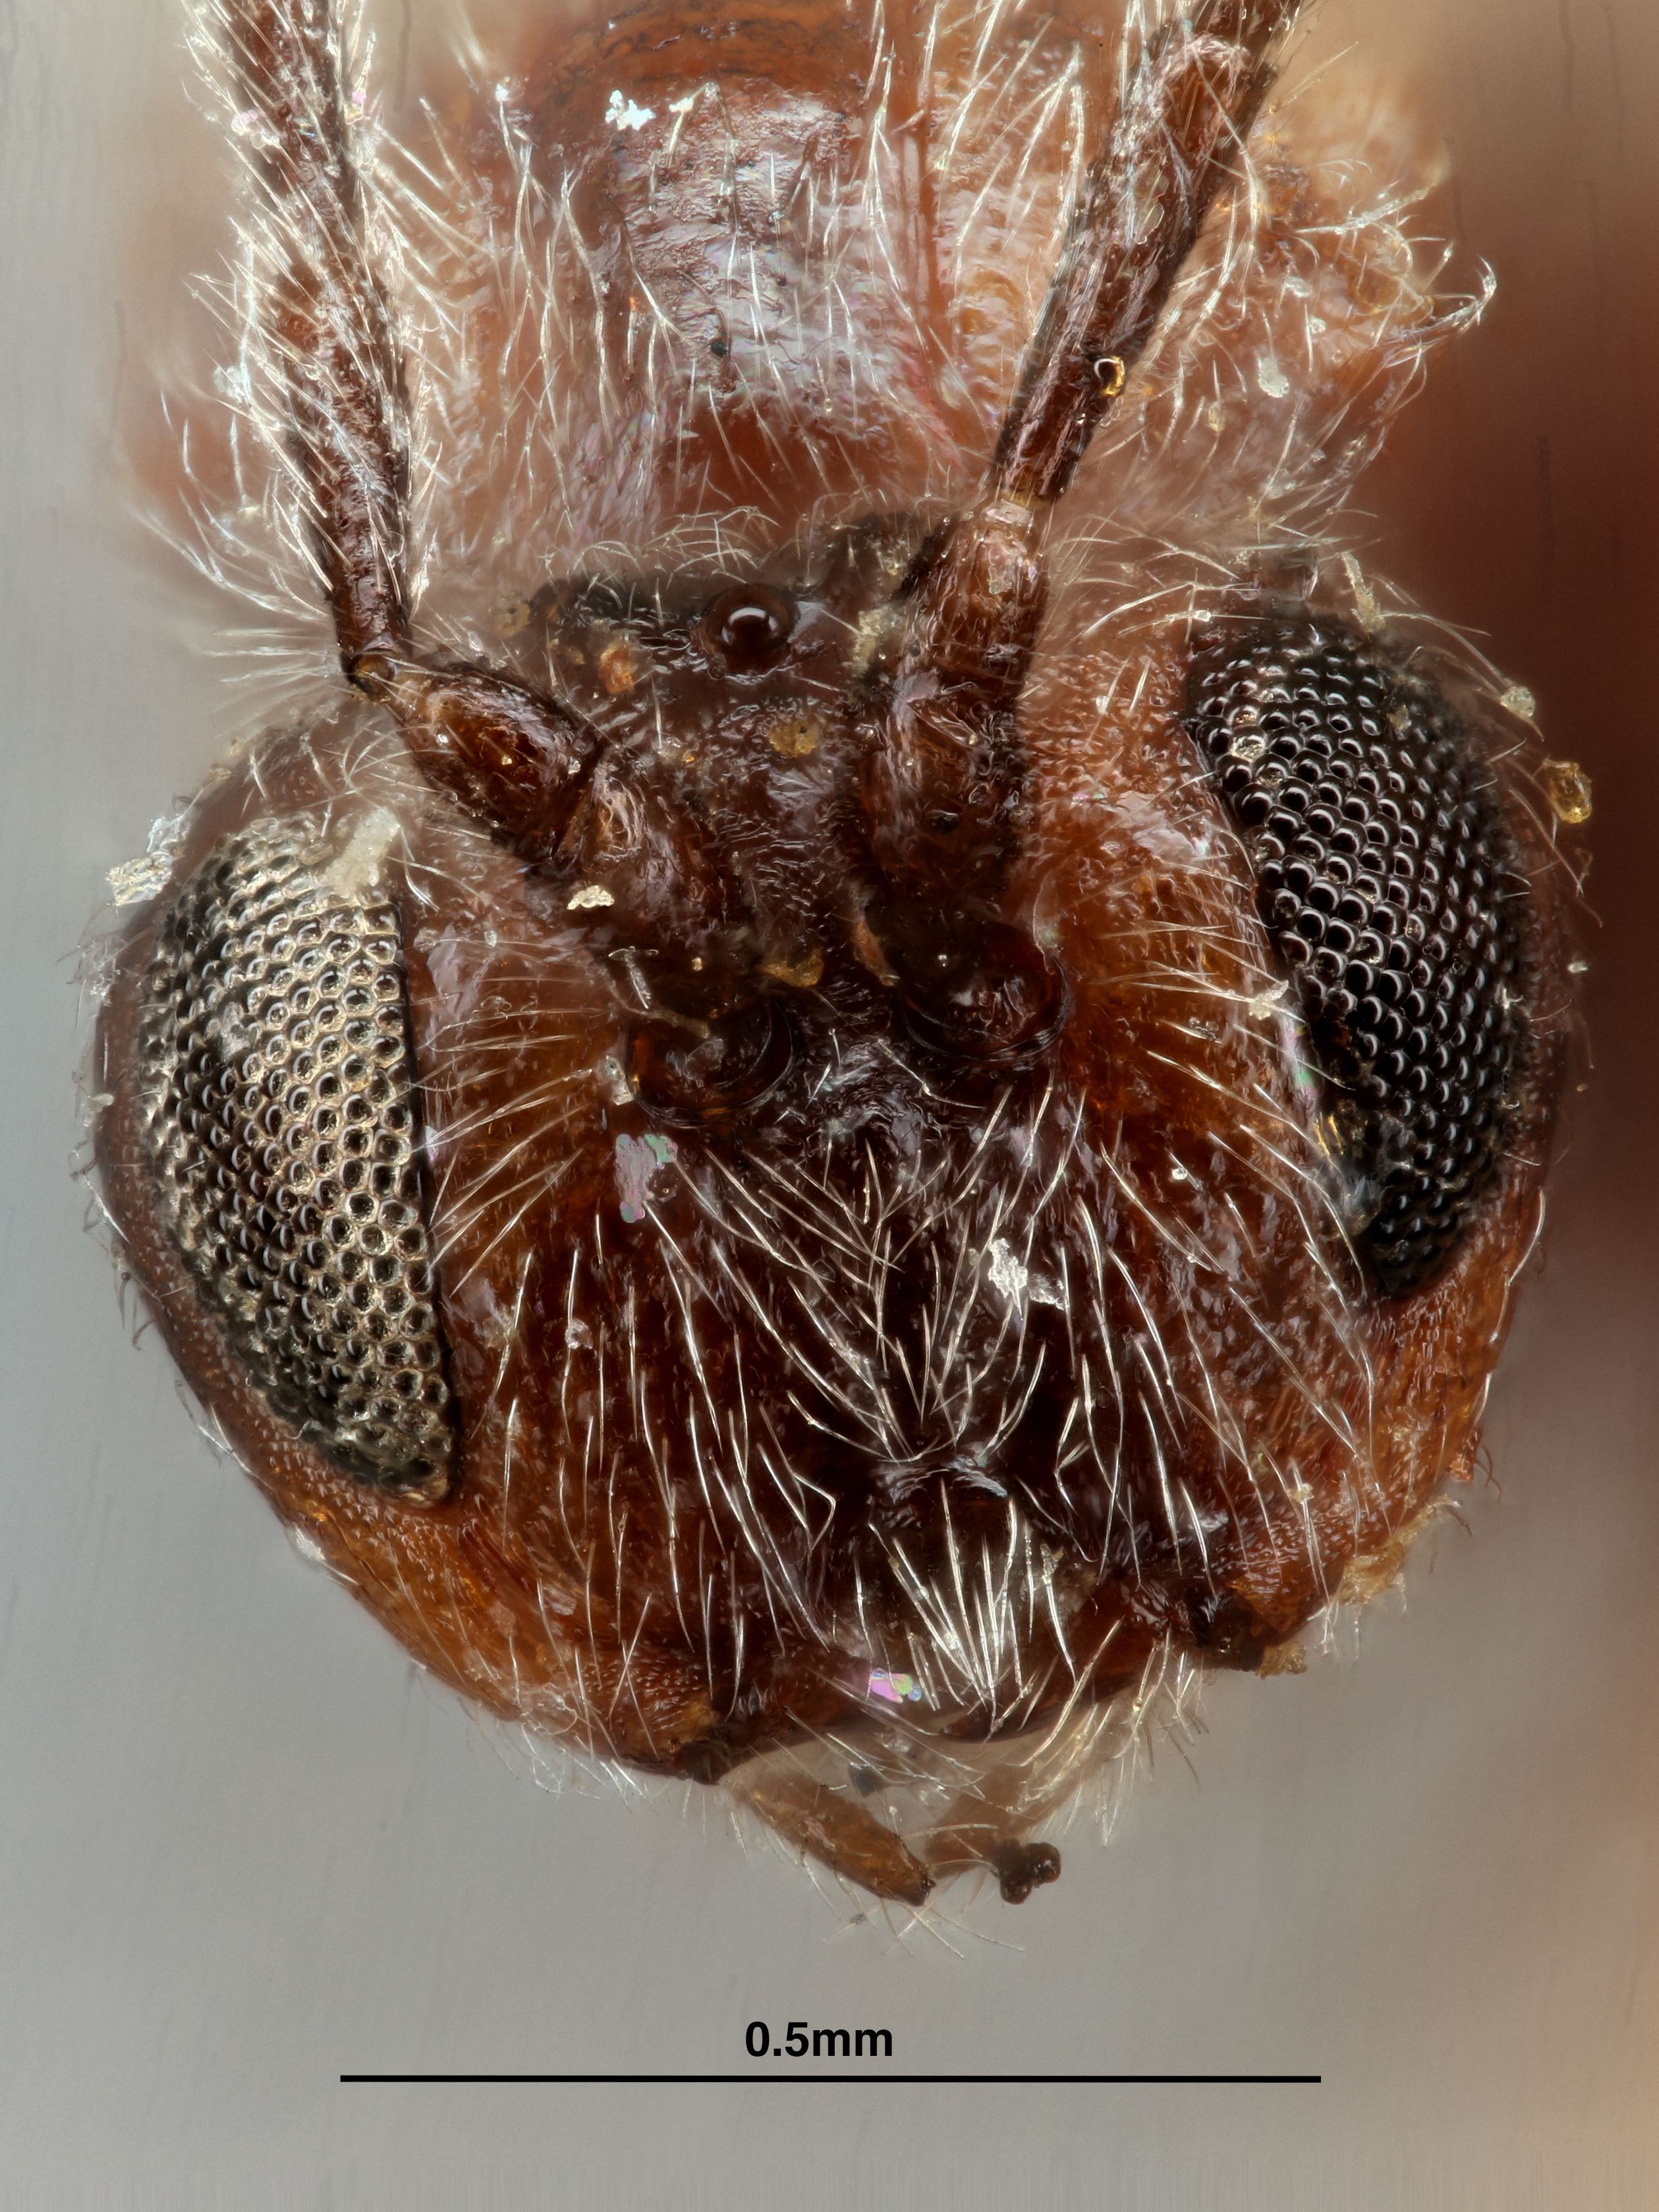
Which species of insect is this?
Xanthoteras teres
